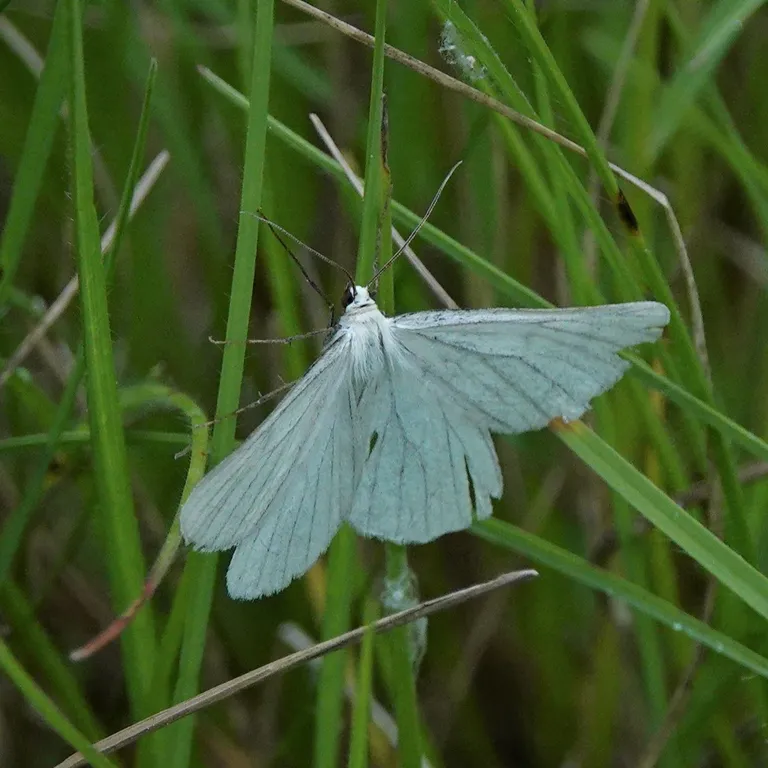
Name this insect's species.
Siona lineata
